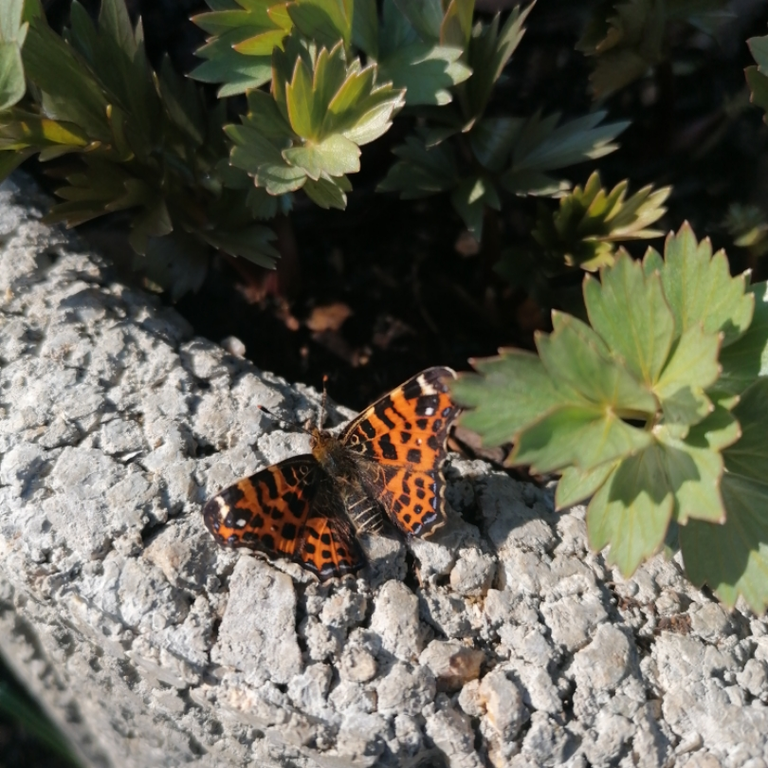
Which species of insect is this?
Araschnia levana
